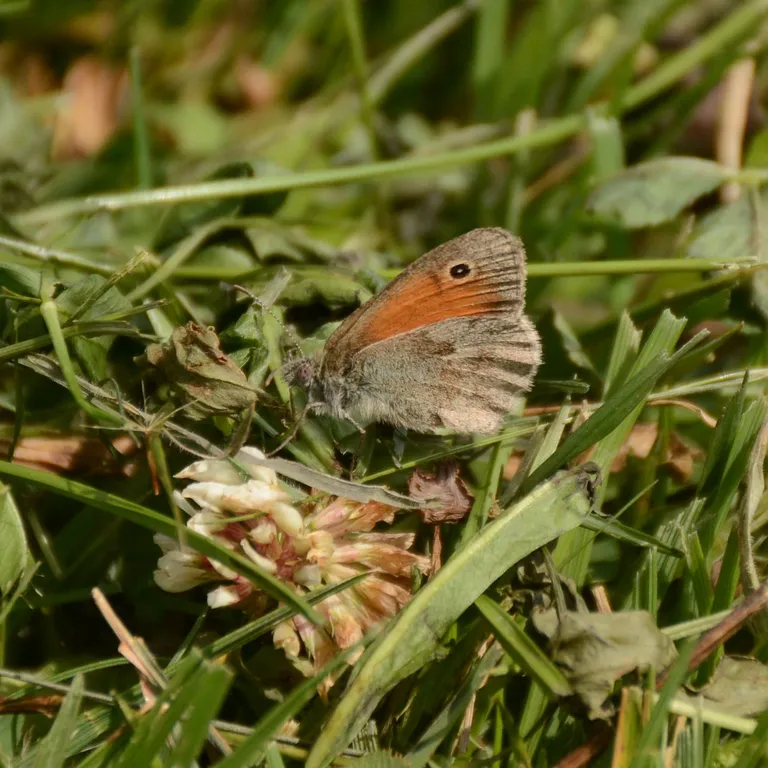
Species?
Coenonympha pamphilus
